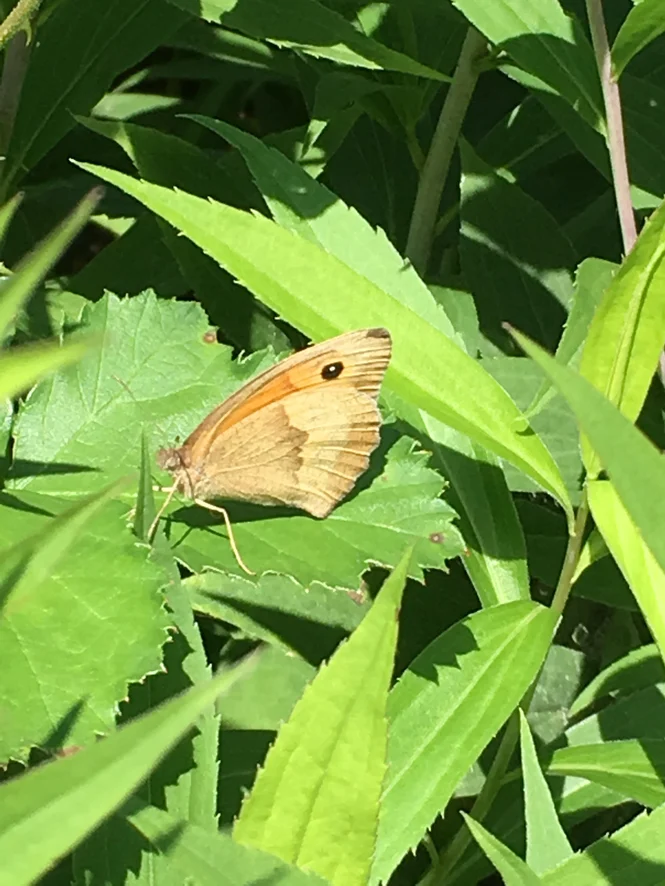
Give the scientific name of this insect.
Maniola jurtina
